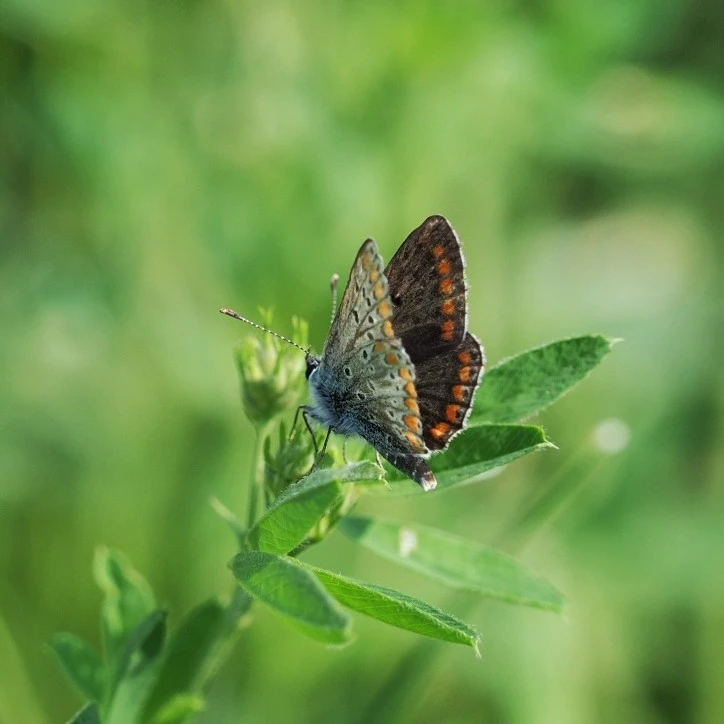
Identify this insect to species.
Aricia agestis/artaxerxes
